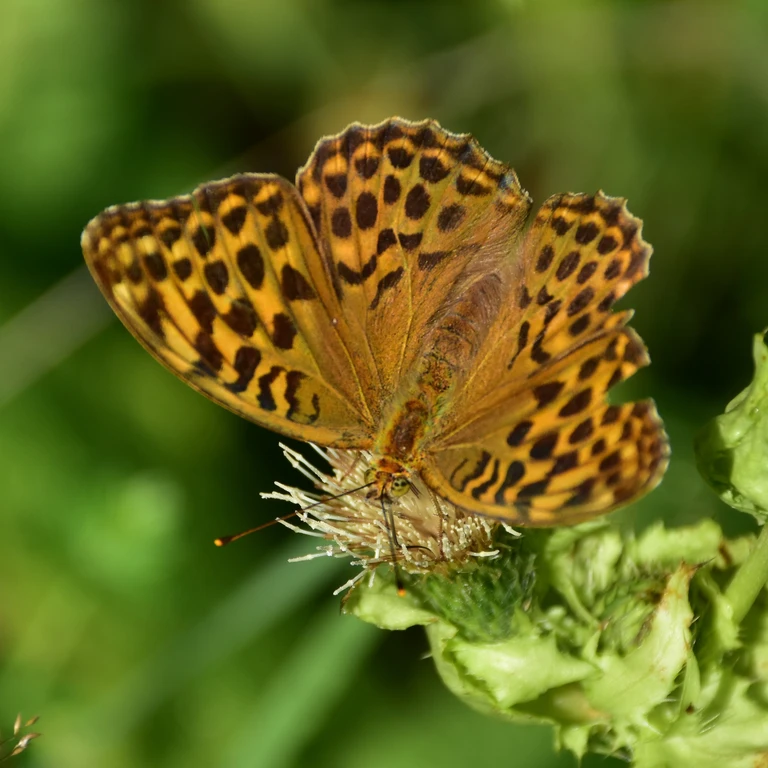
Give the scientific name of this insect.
Argynnis paphia
